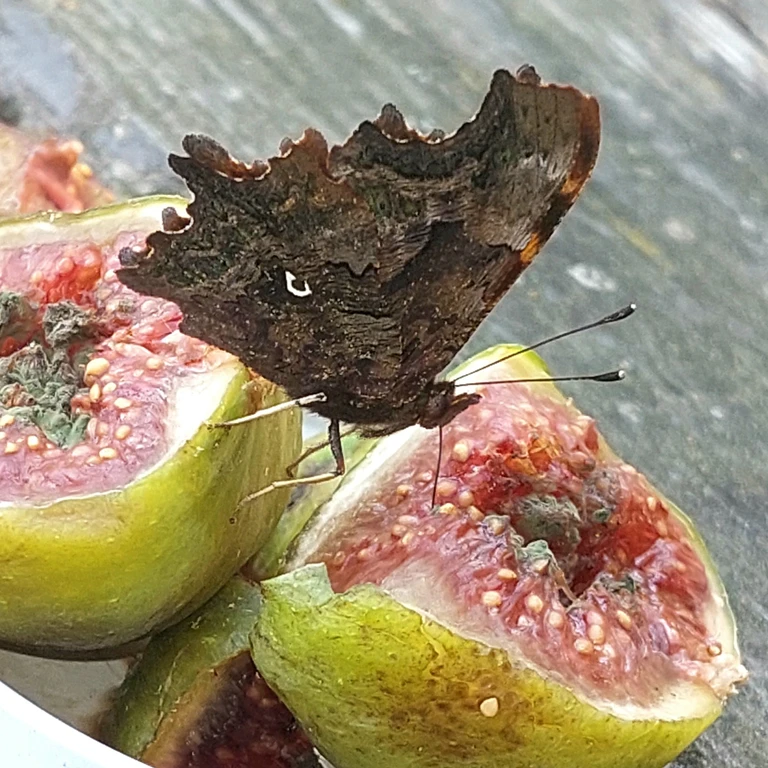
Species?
Polygonia c-album
